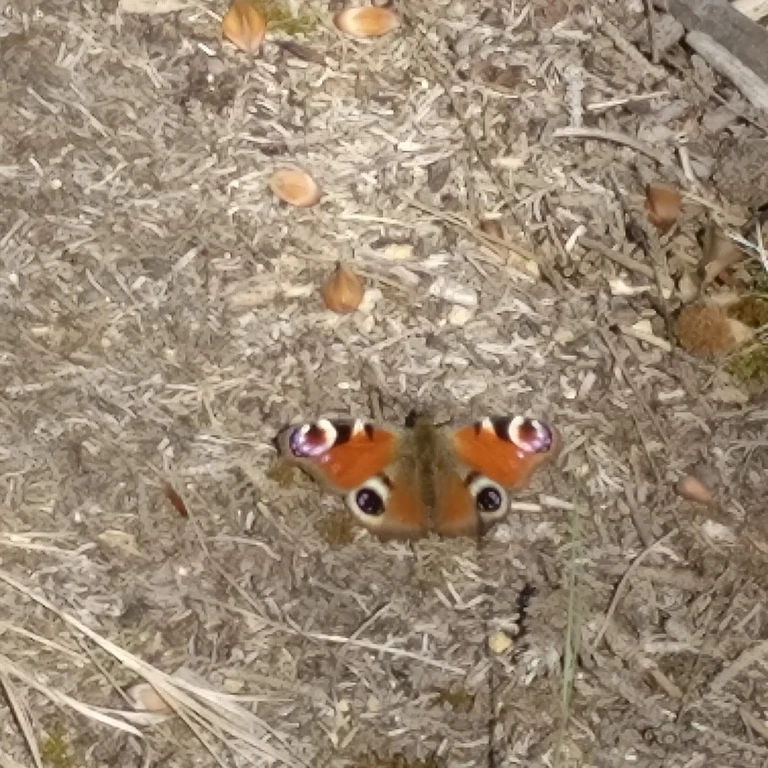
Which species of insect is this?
Aglais io
